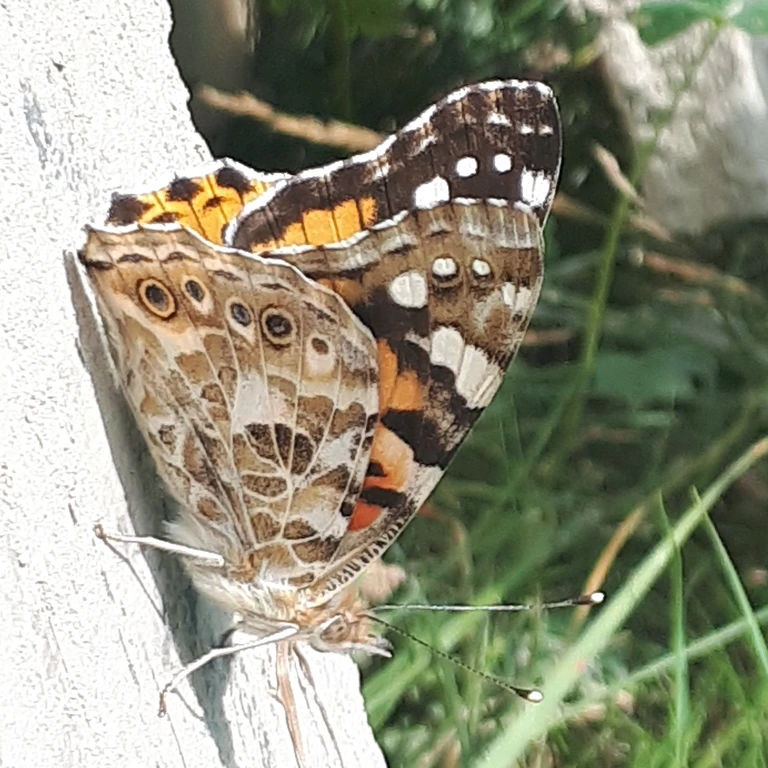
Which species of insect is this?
Vanessa cardui
